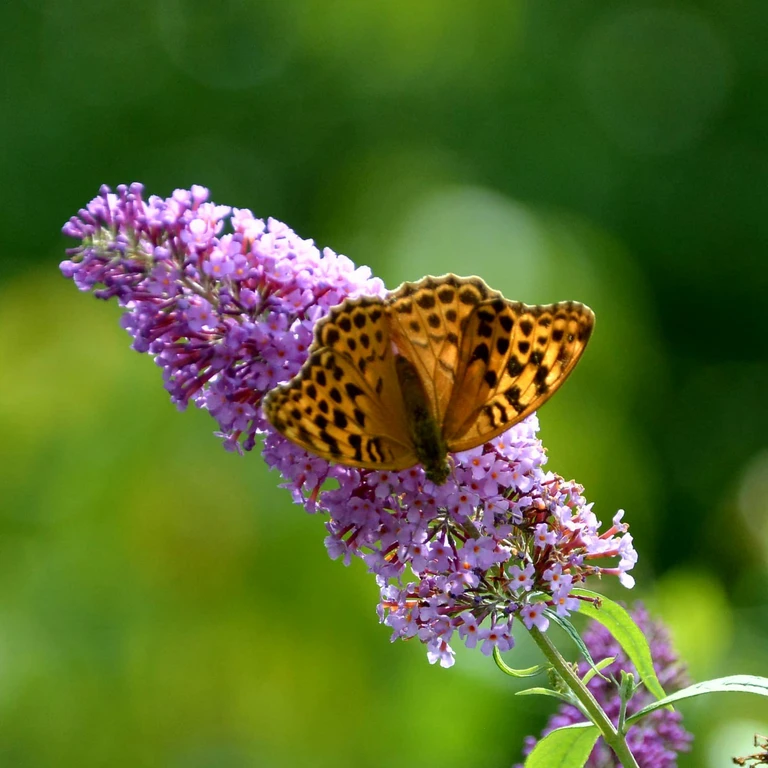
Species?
Argynnis paphia
